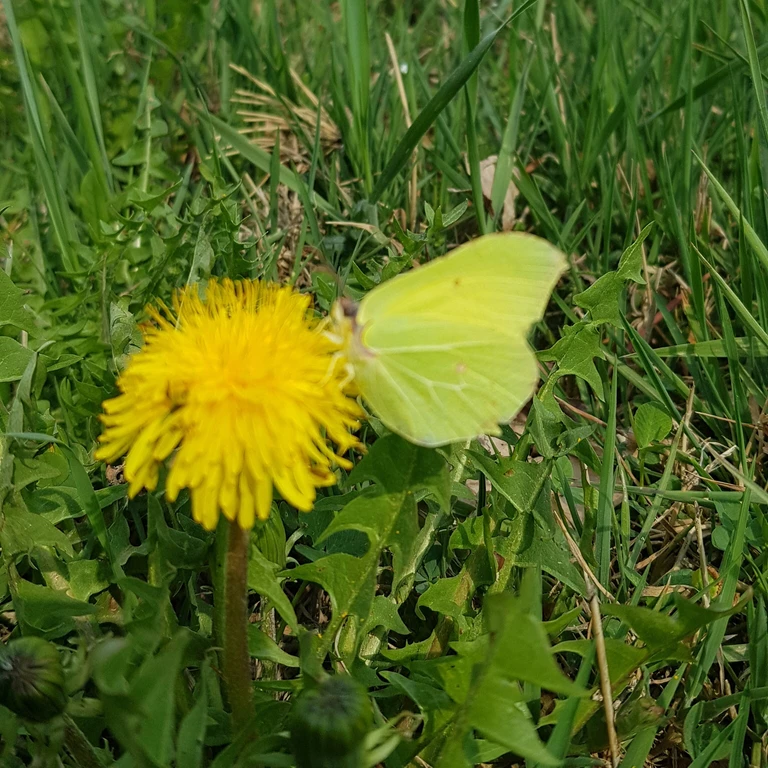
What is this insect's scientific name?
Gonepteryx rhamni
